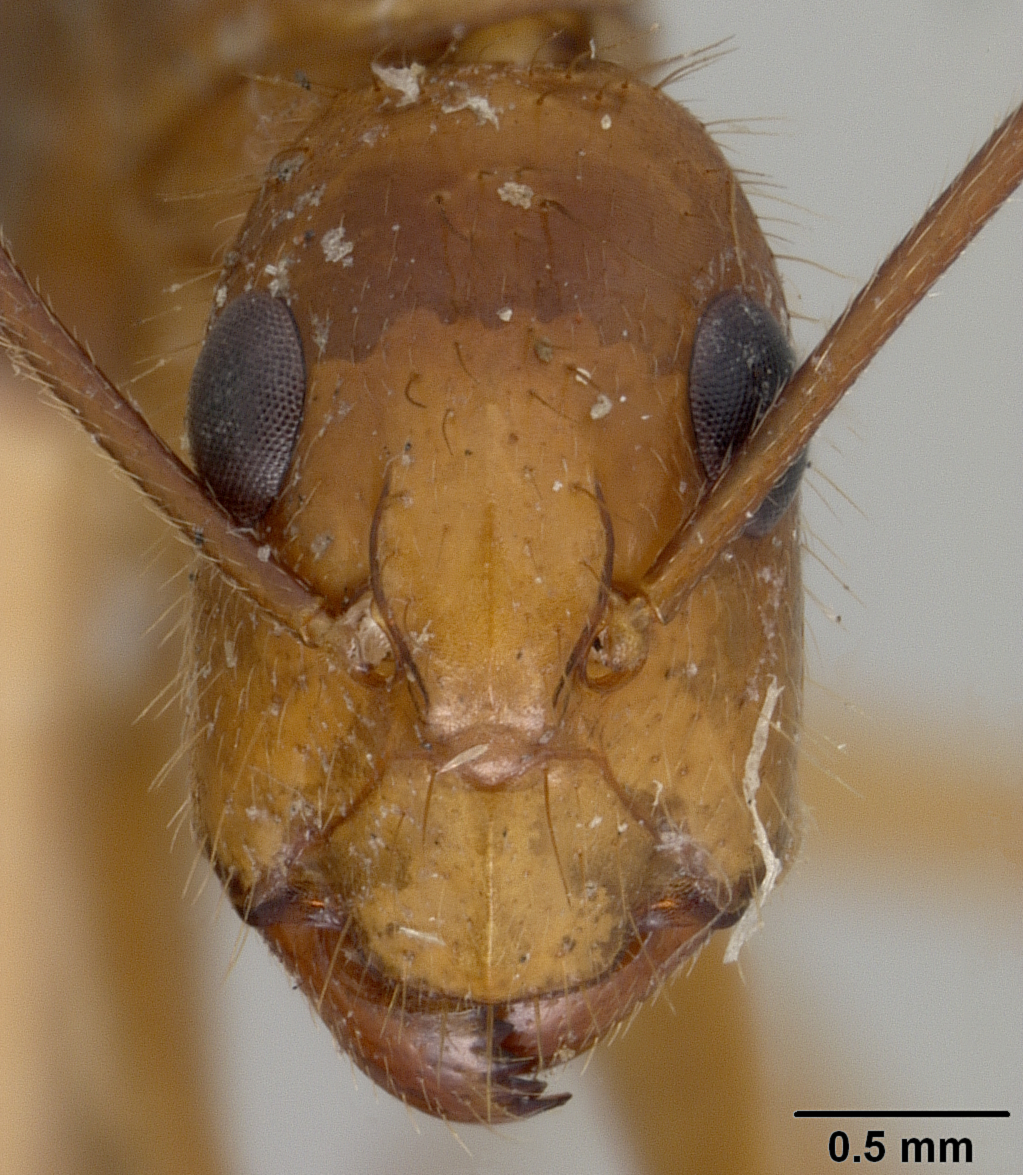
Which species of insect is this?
Camponotus maculatus
